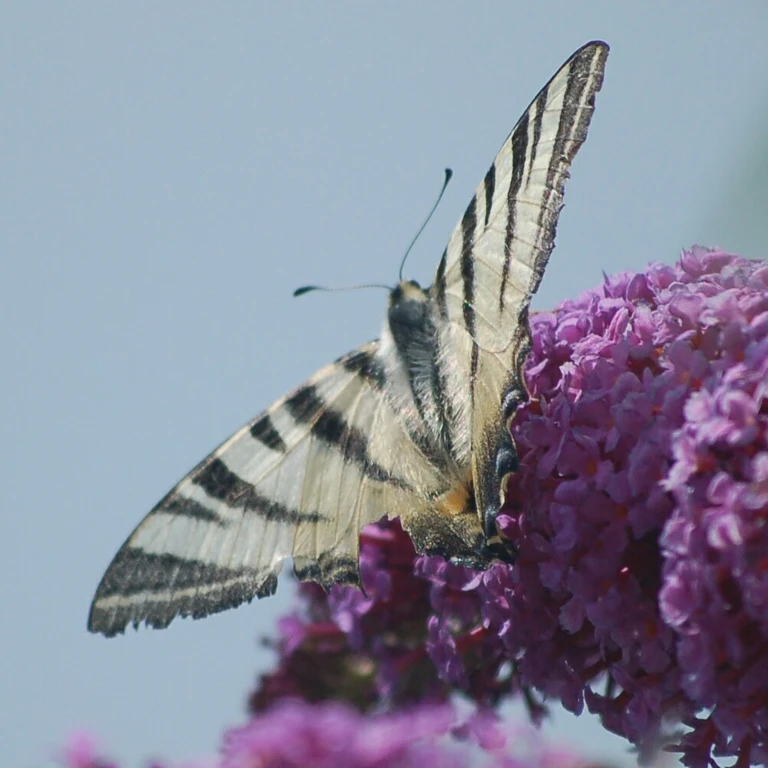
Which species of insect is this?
Iphiclides podalirius
